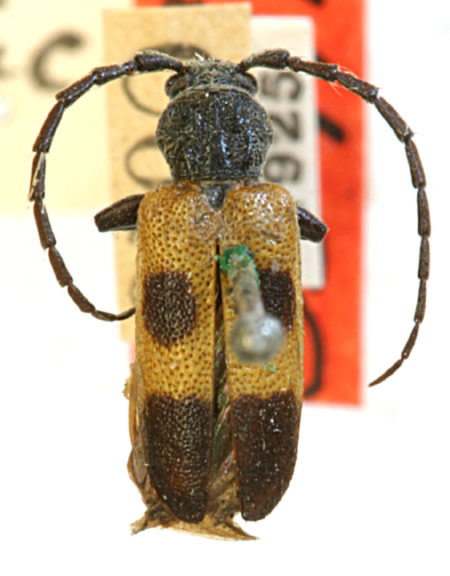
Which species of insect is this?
Anocomis lignea (also Semanotus parvicollis)
